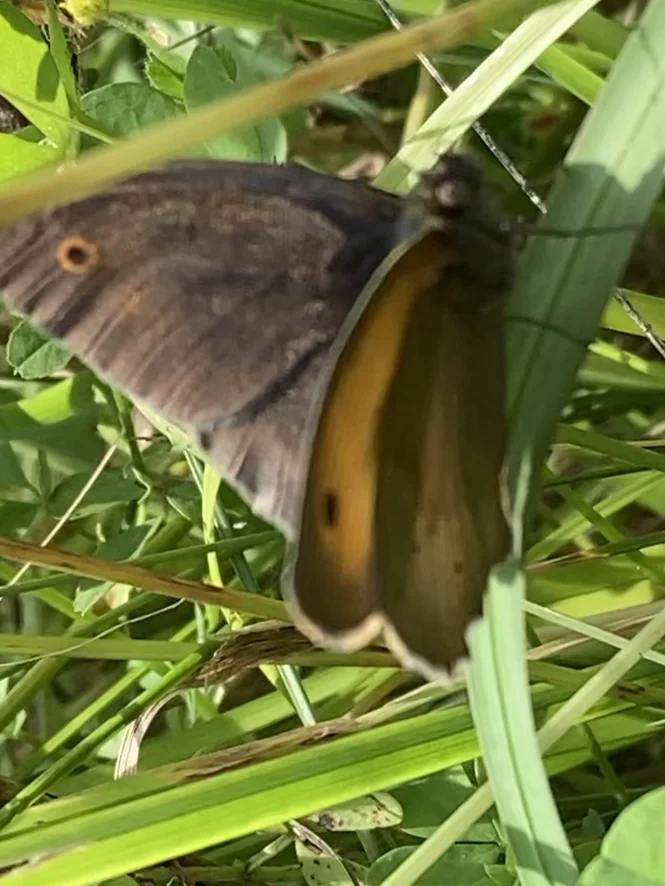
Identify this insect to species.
Maniola jurtina
